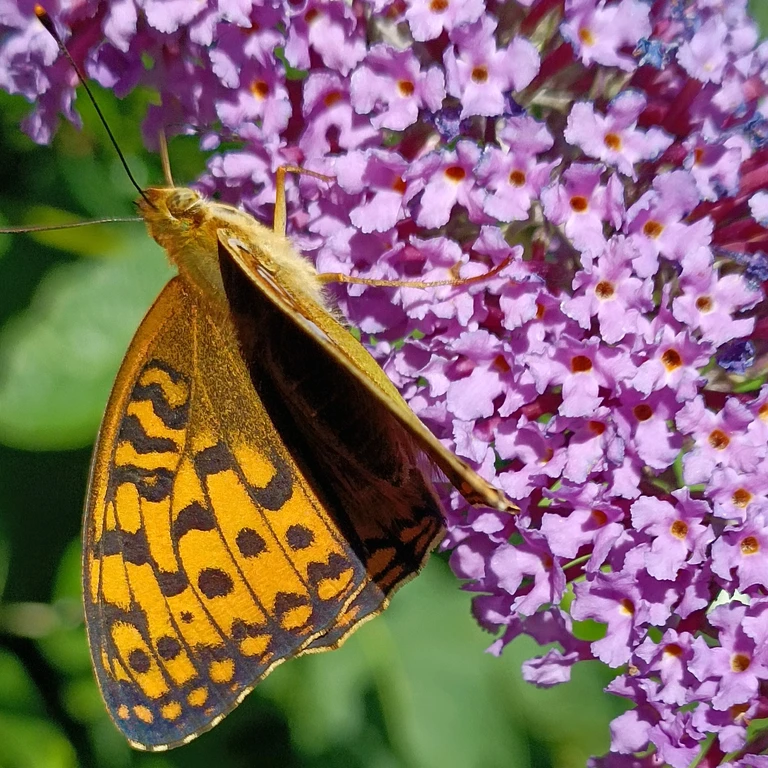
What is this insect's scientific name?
Fabriciana adippe
